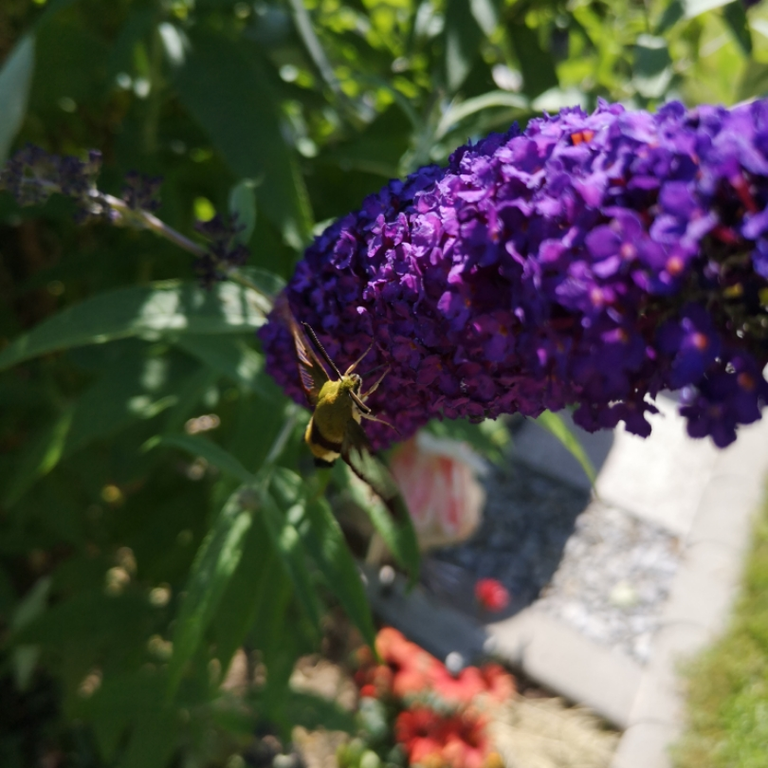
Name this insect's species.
Hemaris fuciformis
